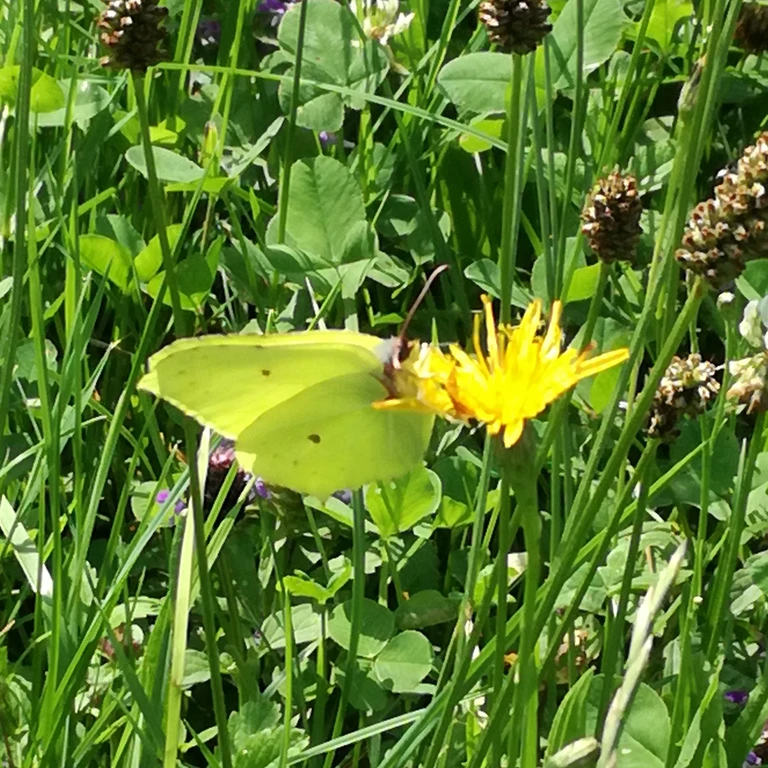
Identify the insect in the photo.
Gonepteryx rhamni
